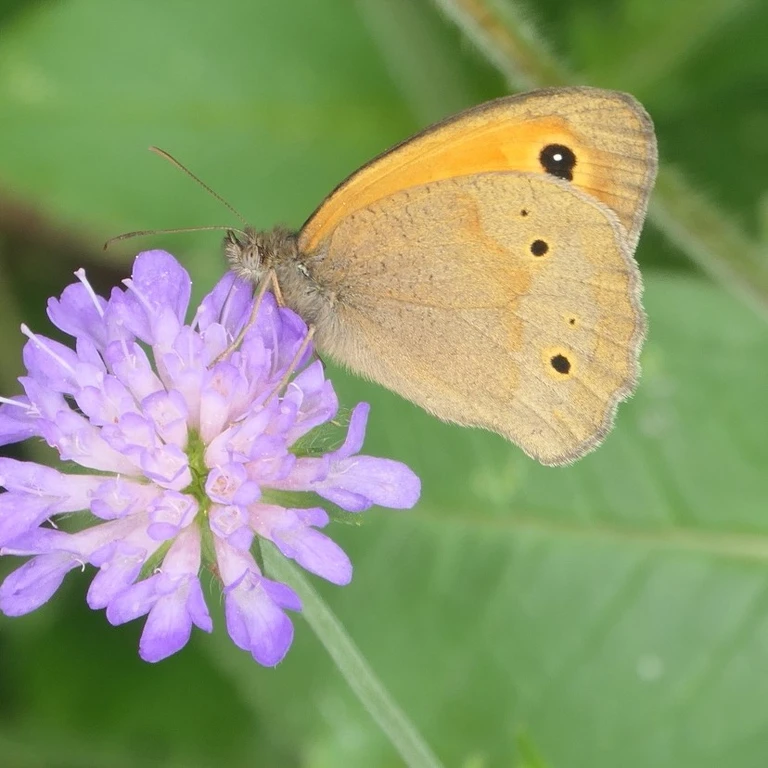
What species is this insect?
Maniola jurtina
